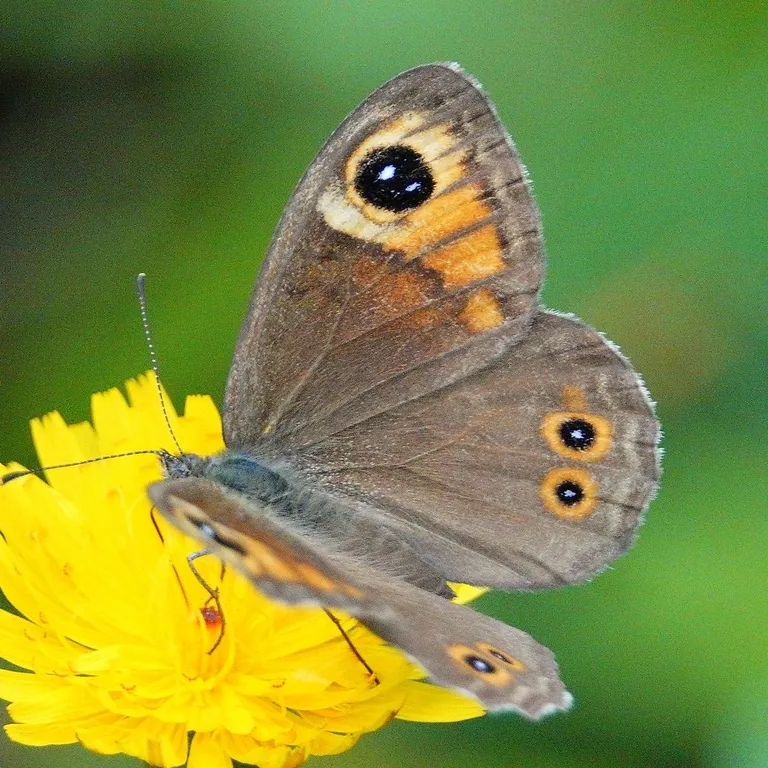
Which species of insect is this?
Lasiommata maera (also Pararge maera)
